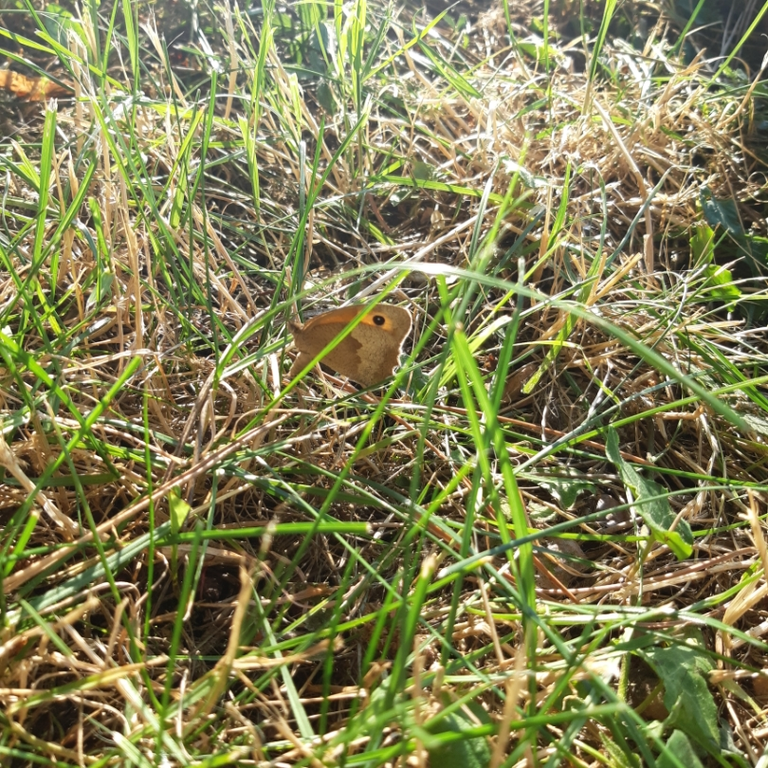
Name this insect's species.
Maniola jurtina
